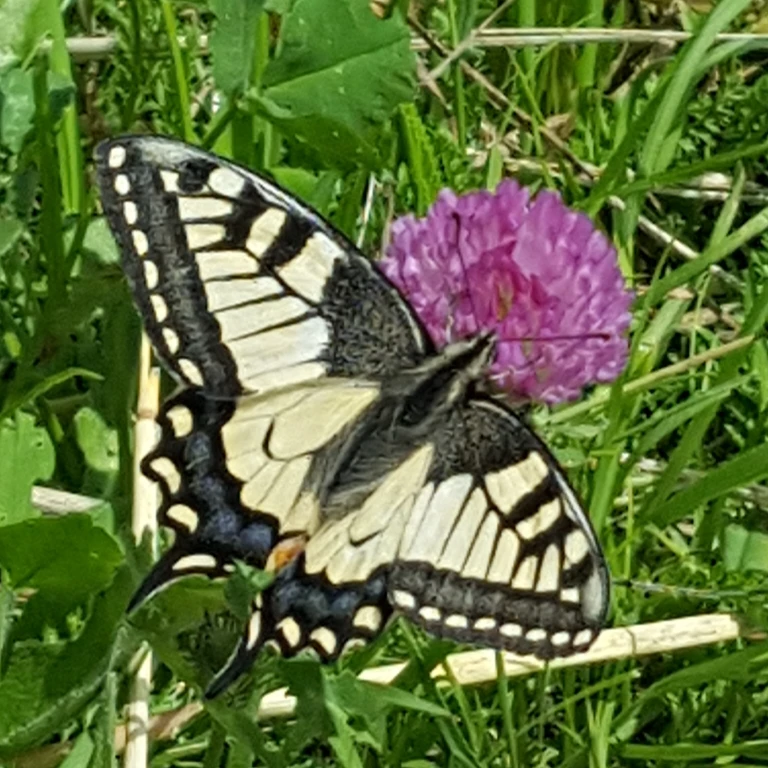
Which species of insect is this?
Papilio machaon
